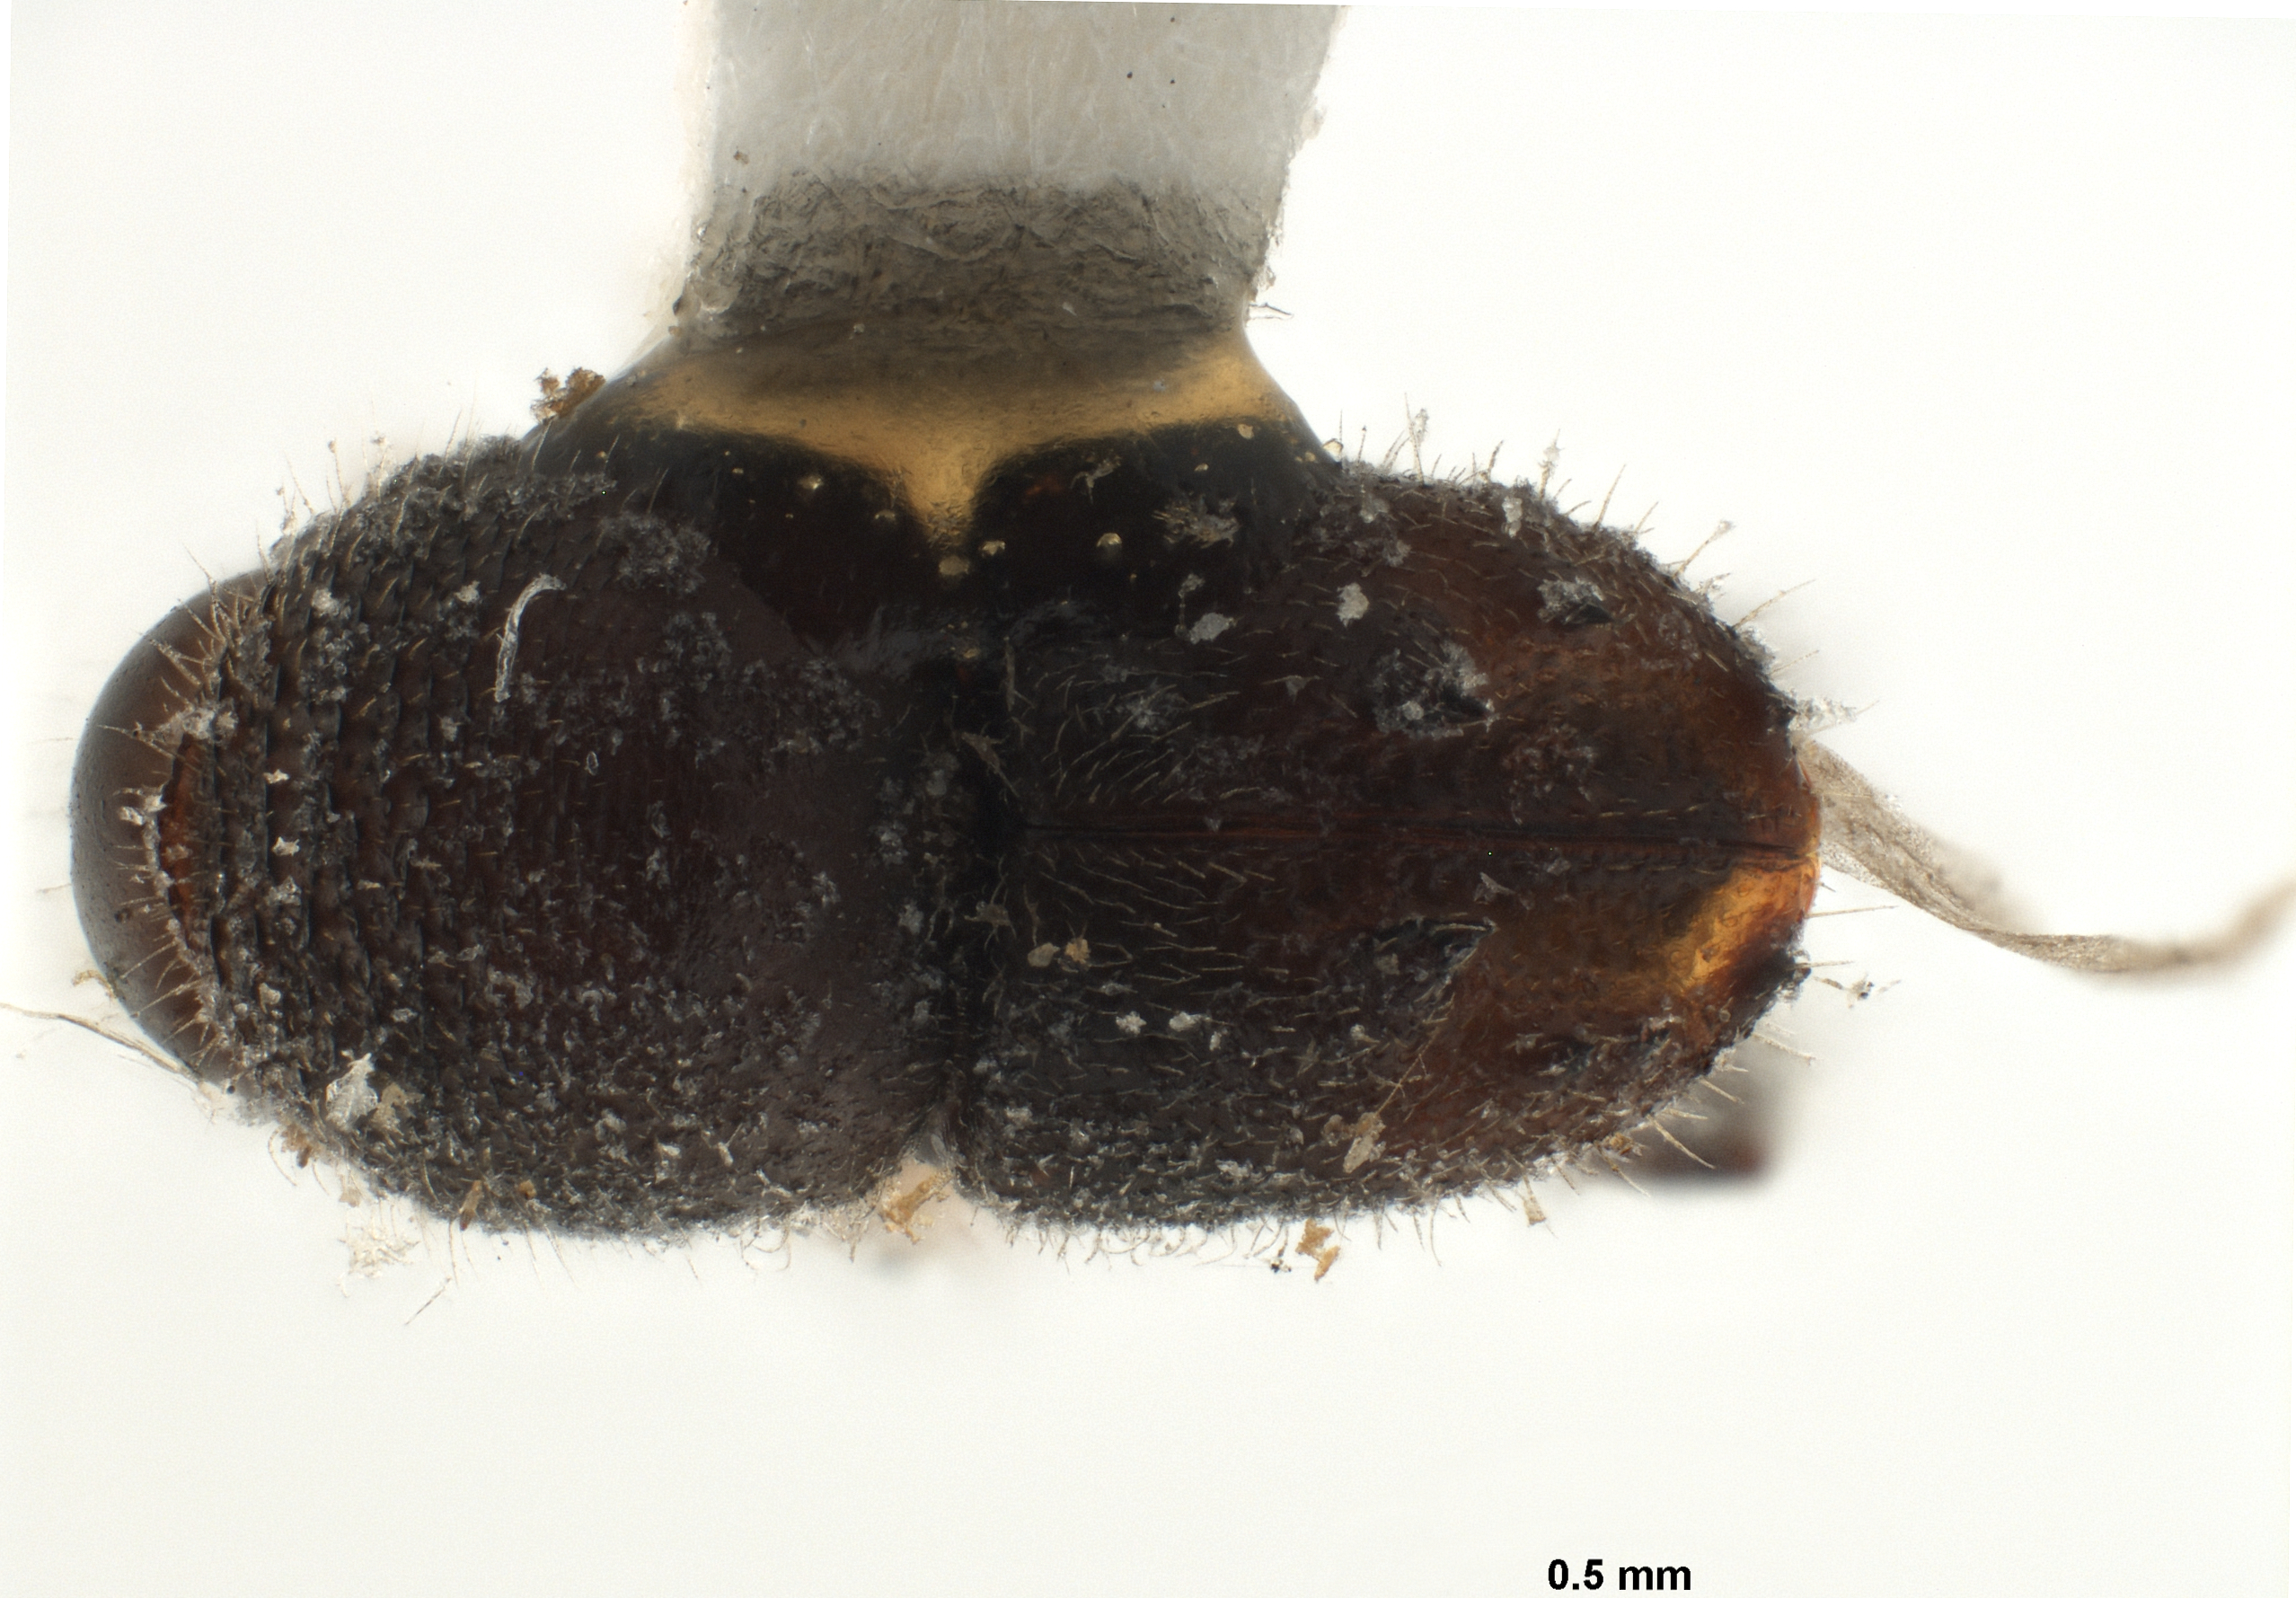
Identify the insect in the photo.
Eccoptopterus spinosus
